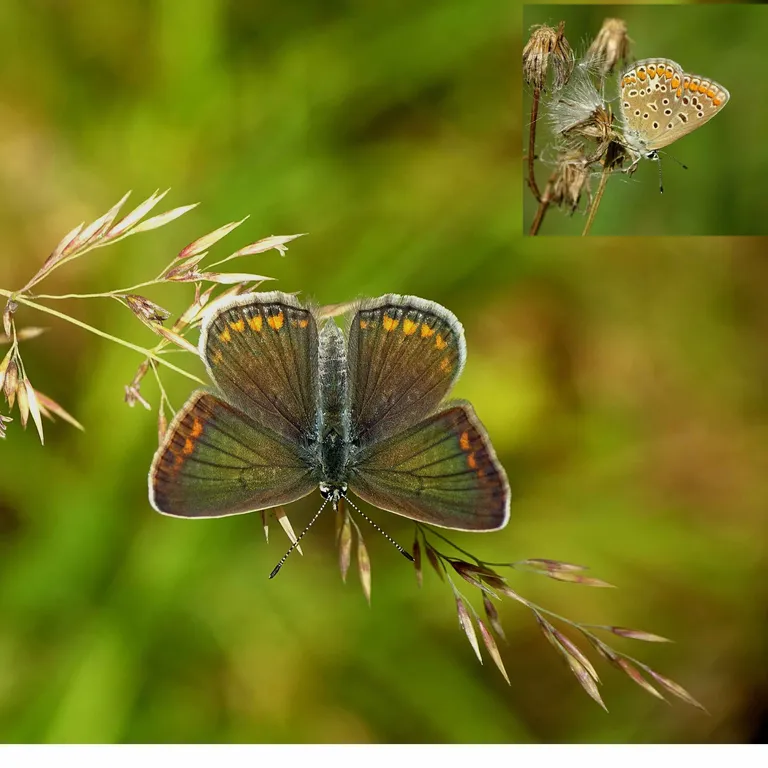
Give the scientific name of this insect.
Polyommatus icarus
